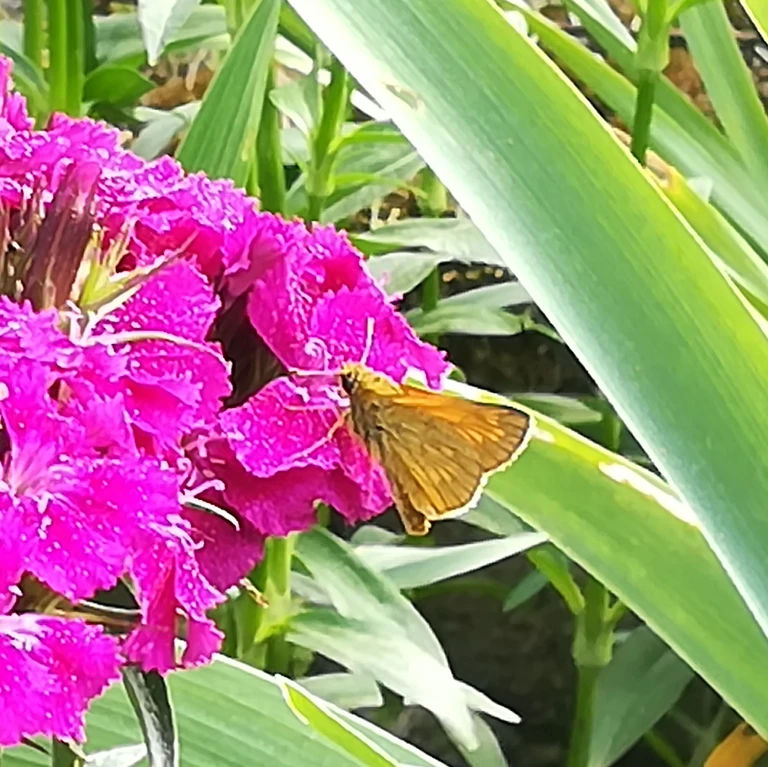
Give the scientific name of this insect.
Ochlodes sylvanus (also Ochlodes venata)
